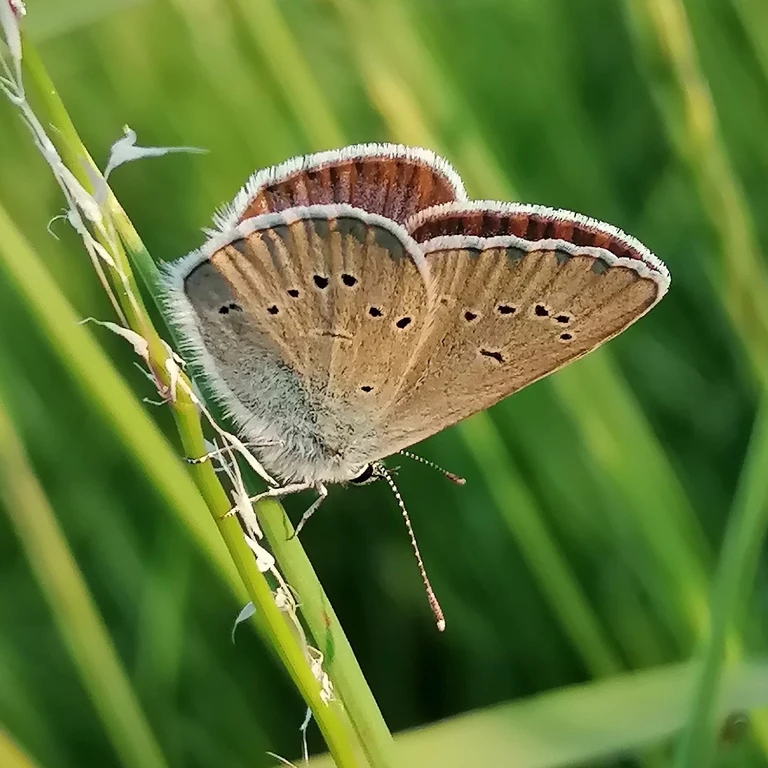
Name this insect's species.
Cyaniris semiargus
